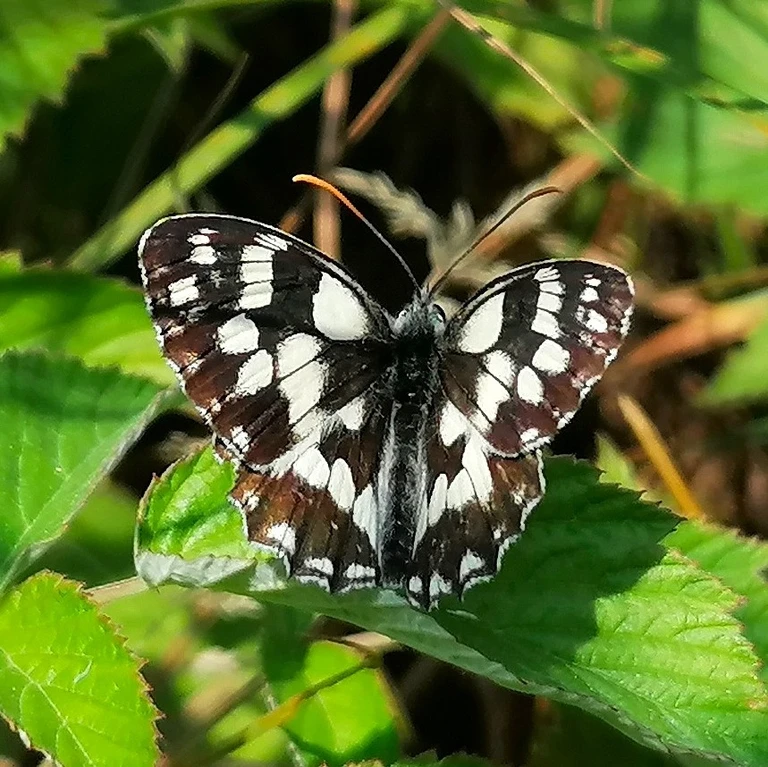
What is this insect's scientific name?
Melanargia galathea
